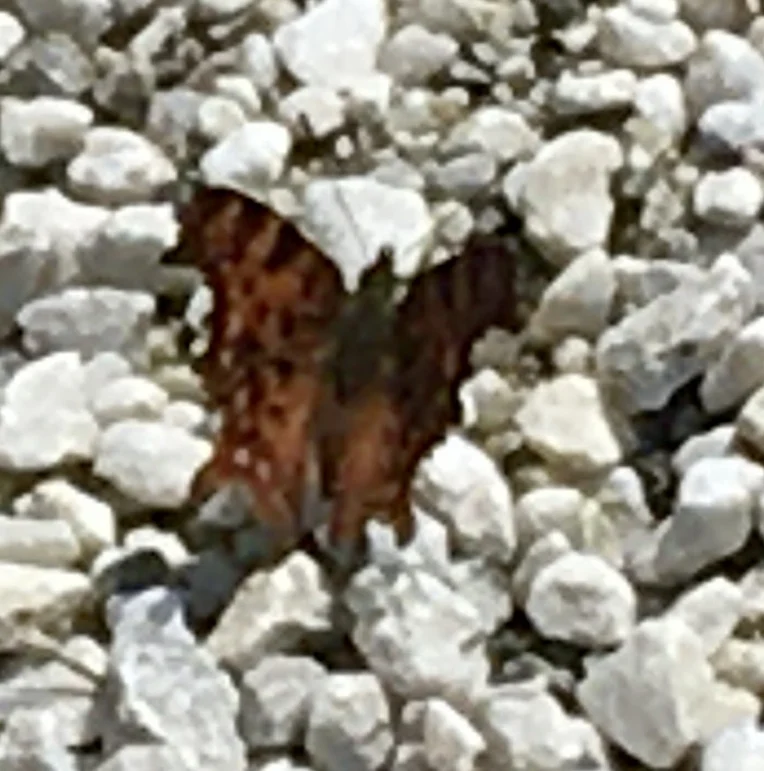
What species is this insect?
Polygonia c-album
